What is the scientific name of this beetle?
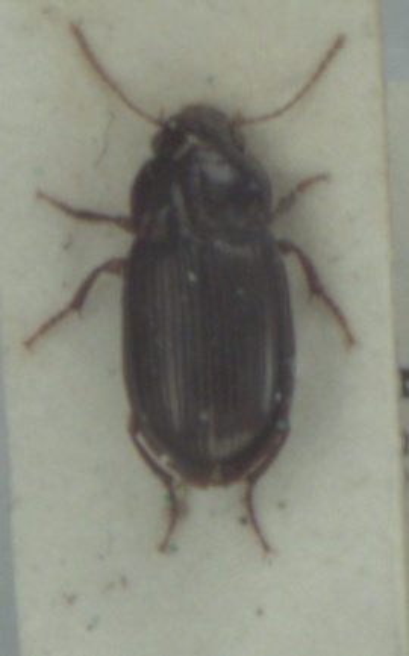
Amara apricaria
